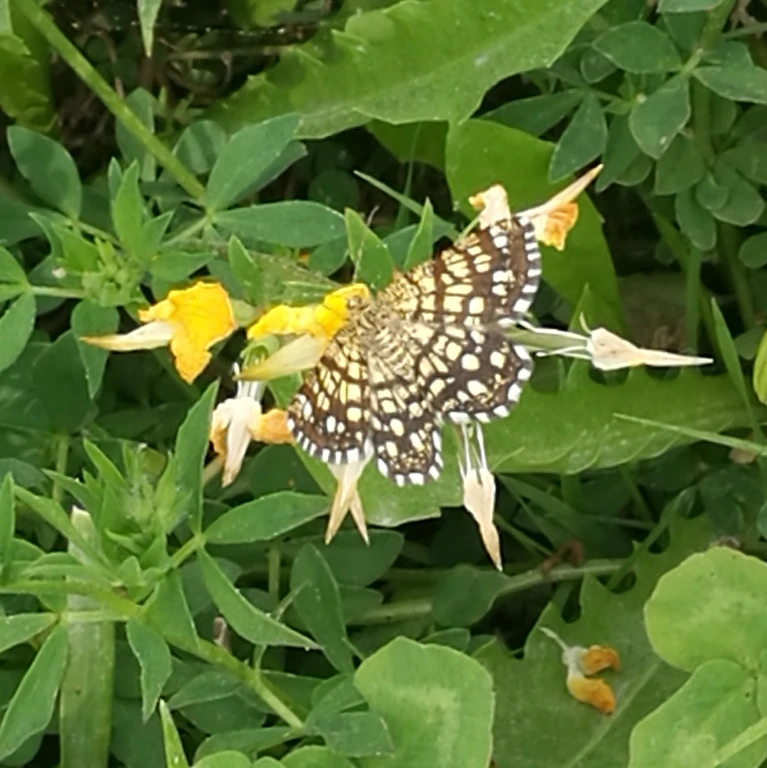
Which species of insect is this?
Chiasmia clathrata
